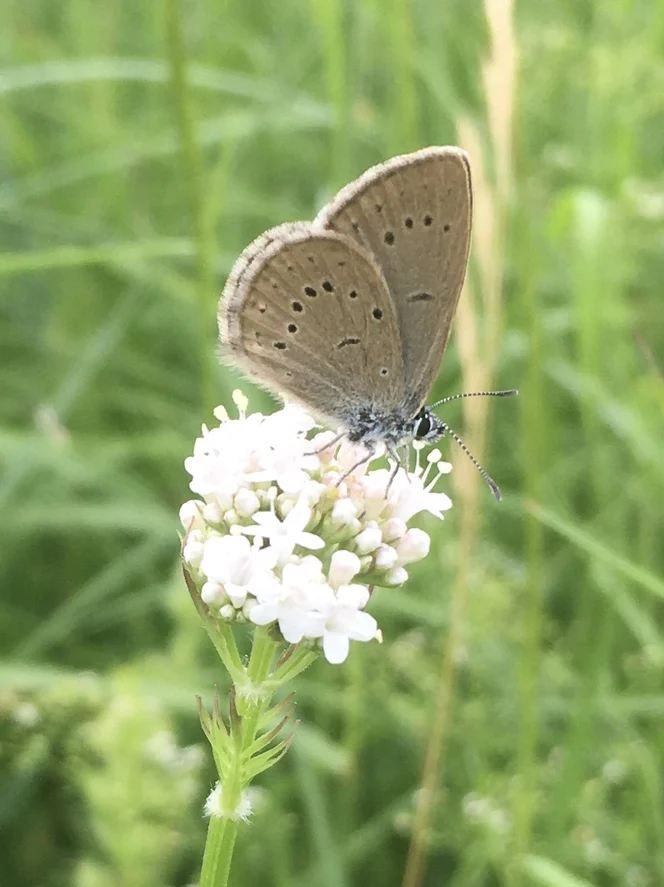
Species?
Phengaris teleius
